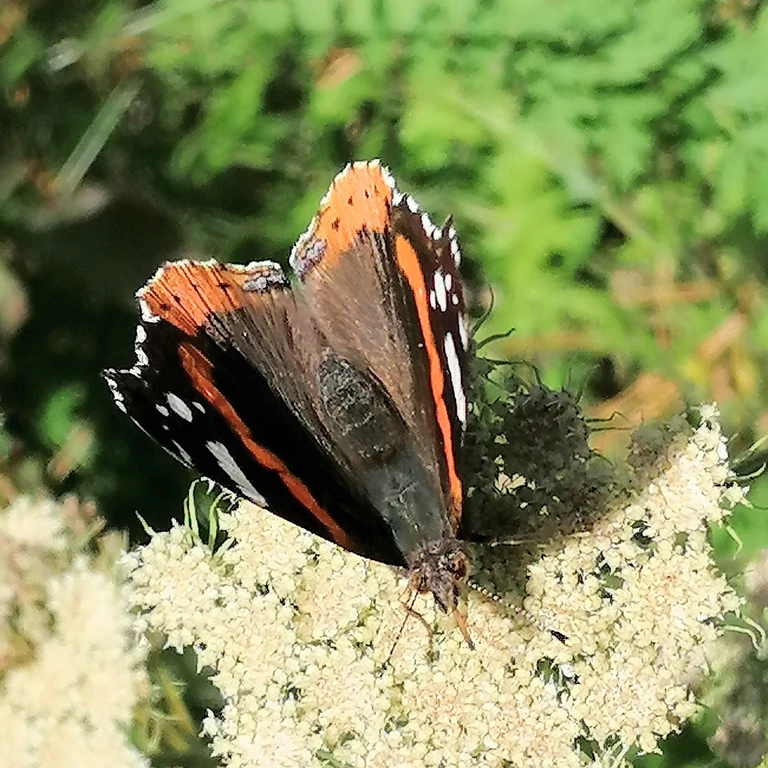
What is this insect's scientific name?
Vanessa atalanta
